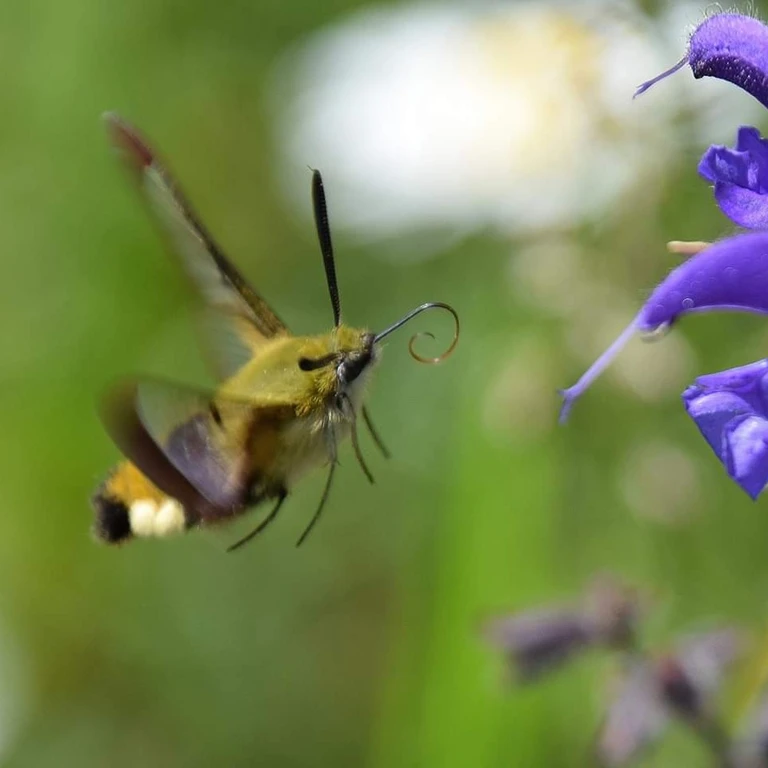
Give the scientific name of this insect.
Hemaris fuciformis
